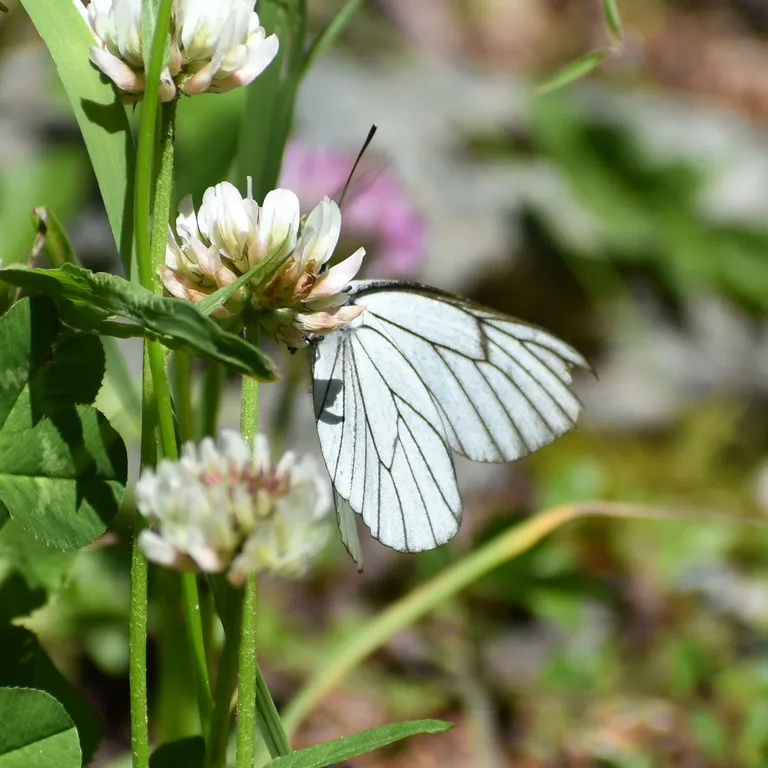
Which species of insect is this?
Aporia crataegi
